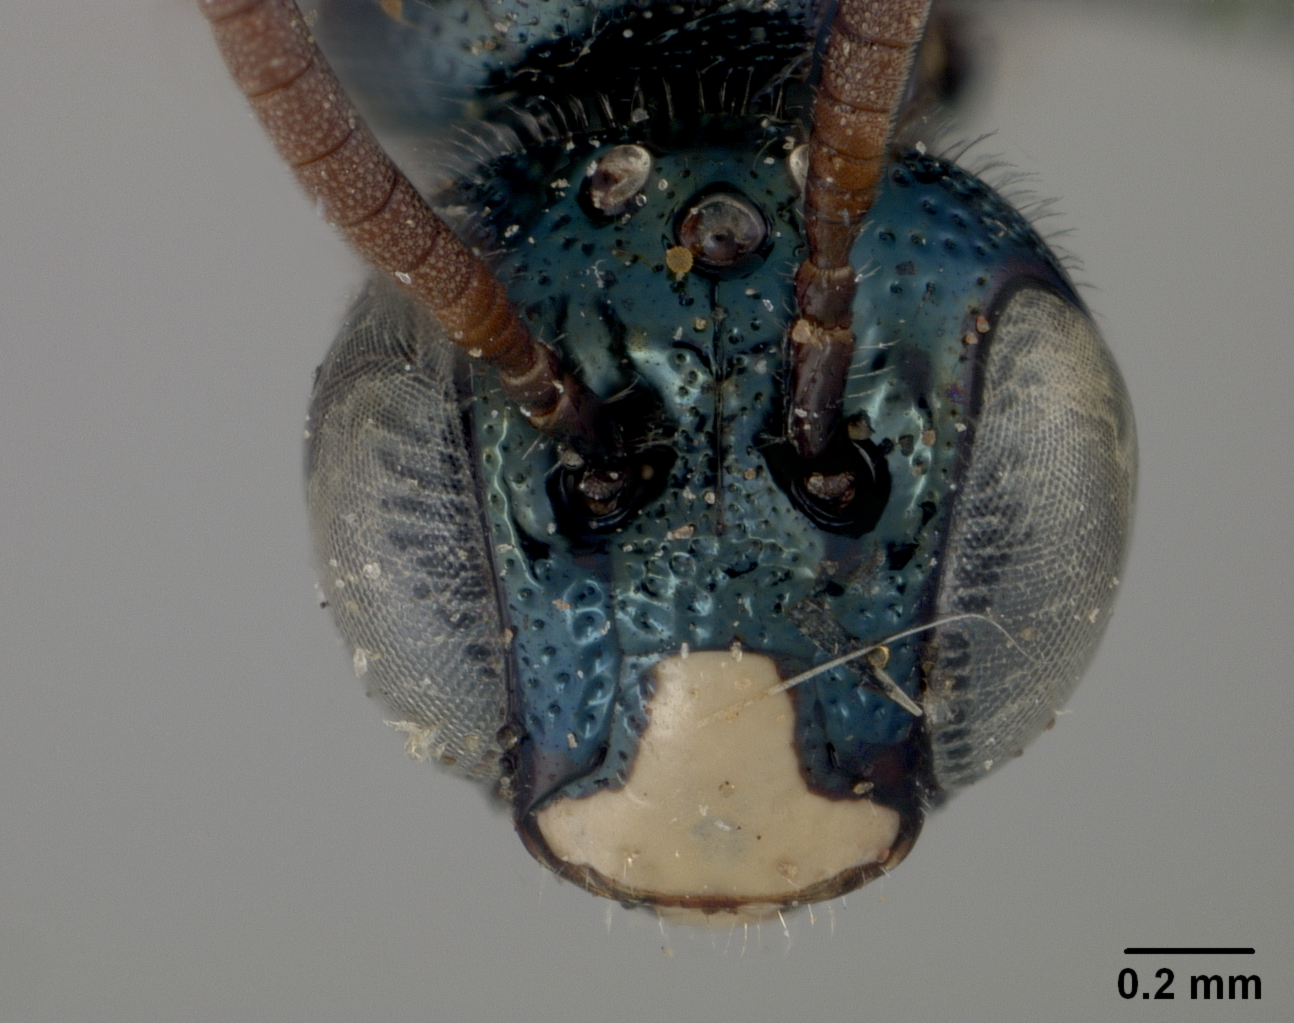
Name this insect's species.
Ceratina nanula
